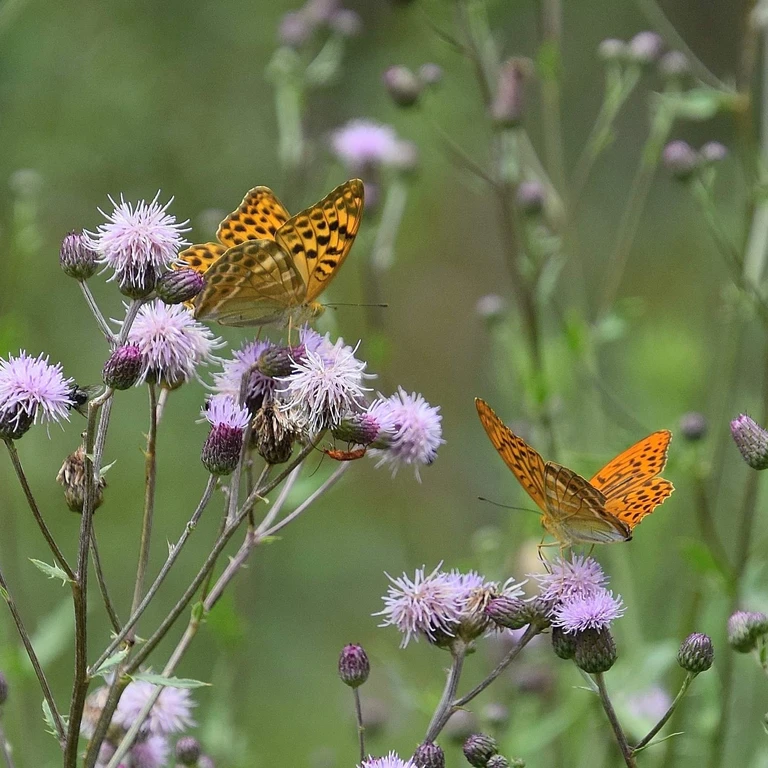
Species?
Argynnis paphia
